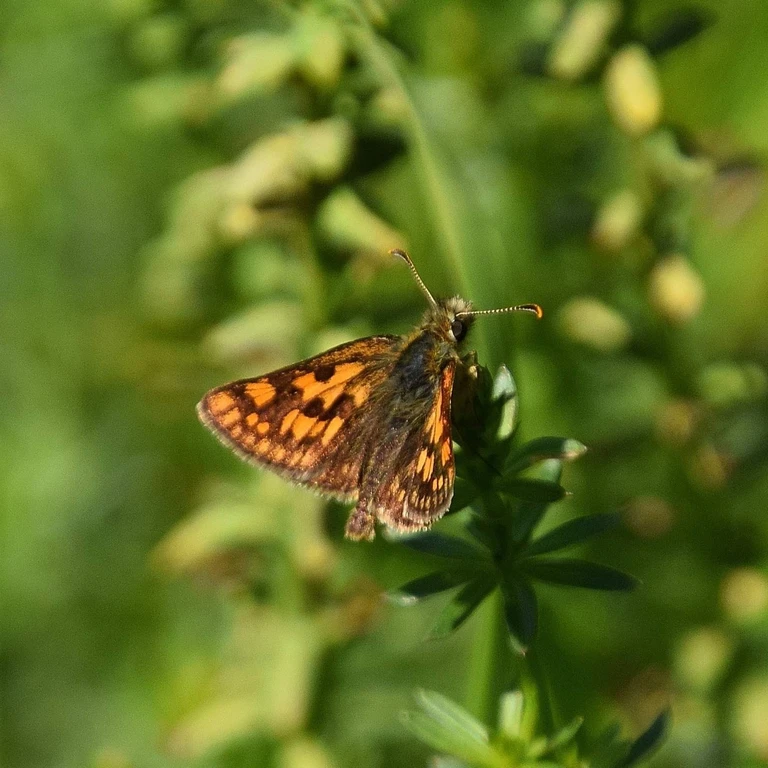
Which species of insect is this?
Carterocephalus palaemon
